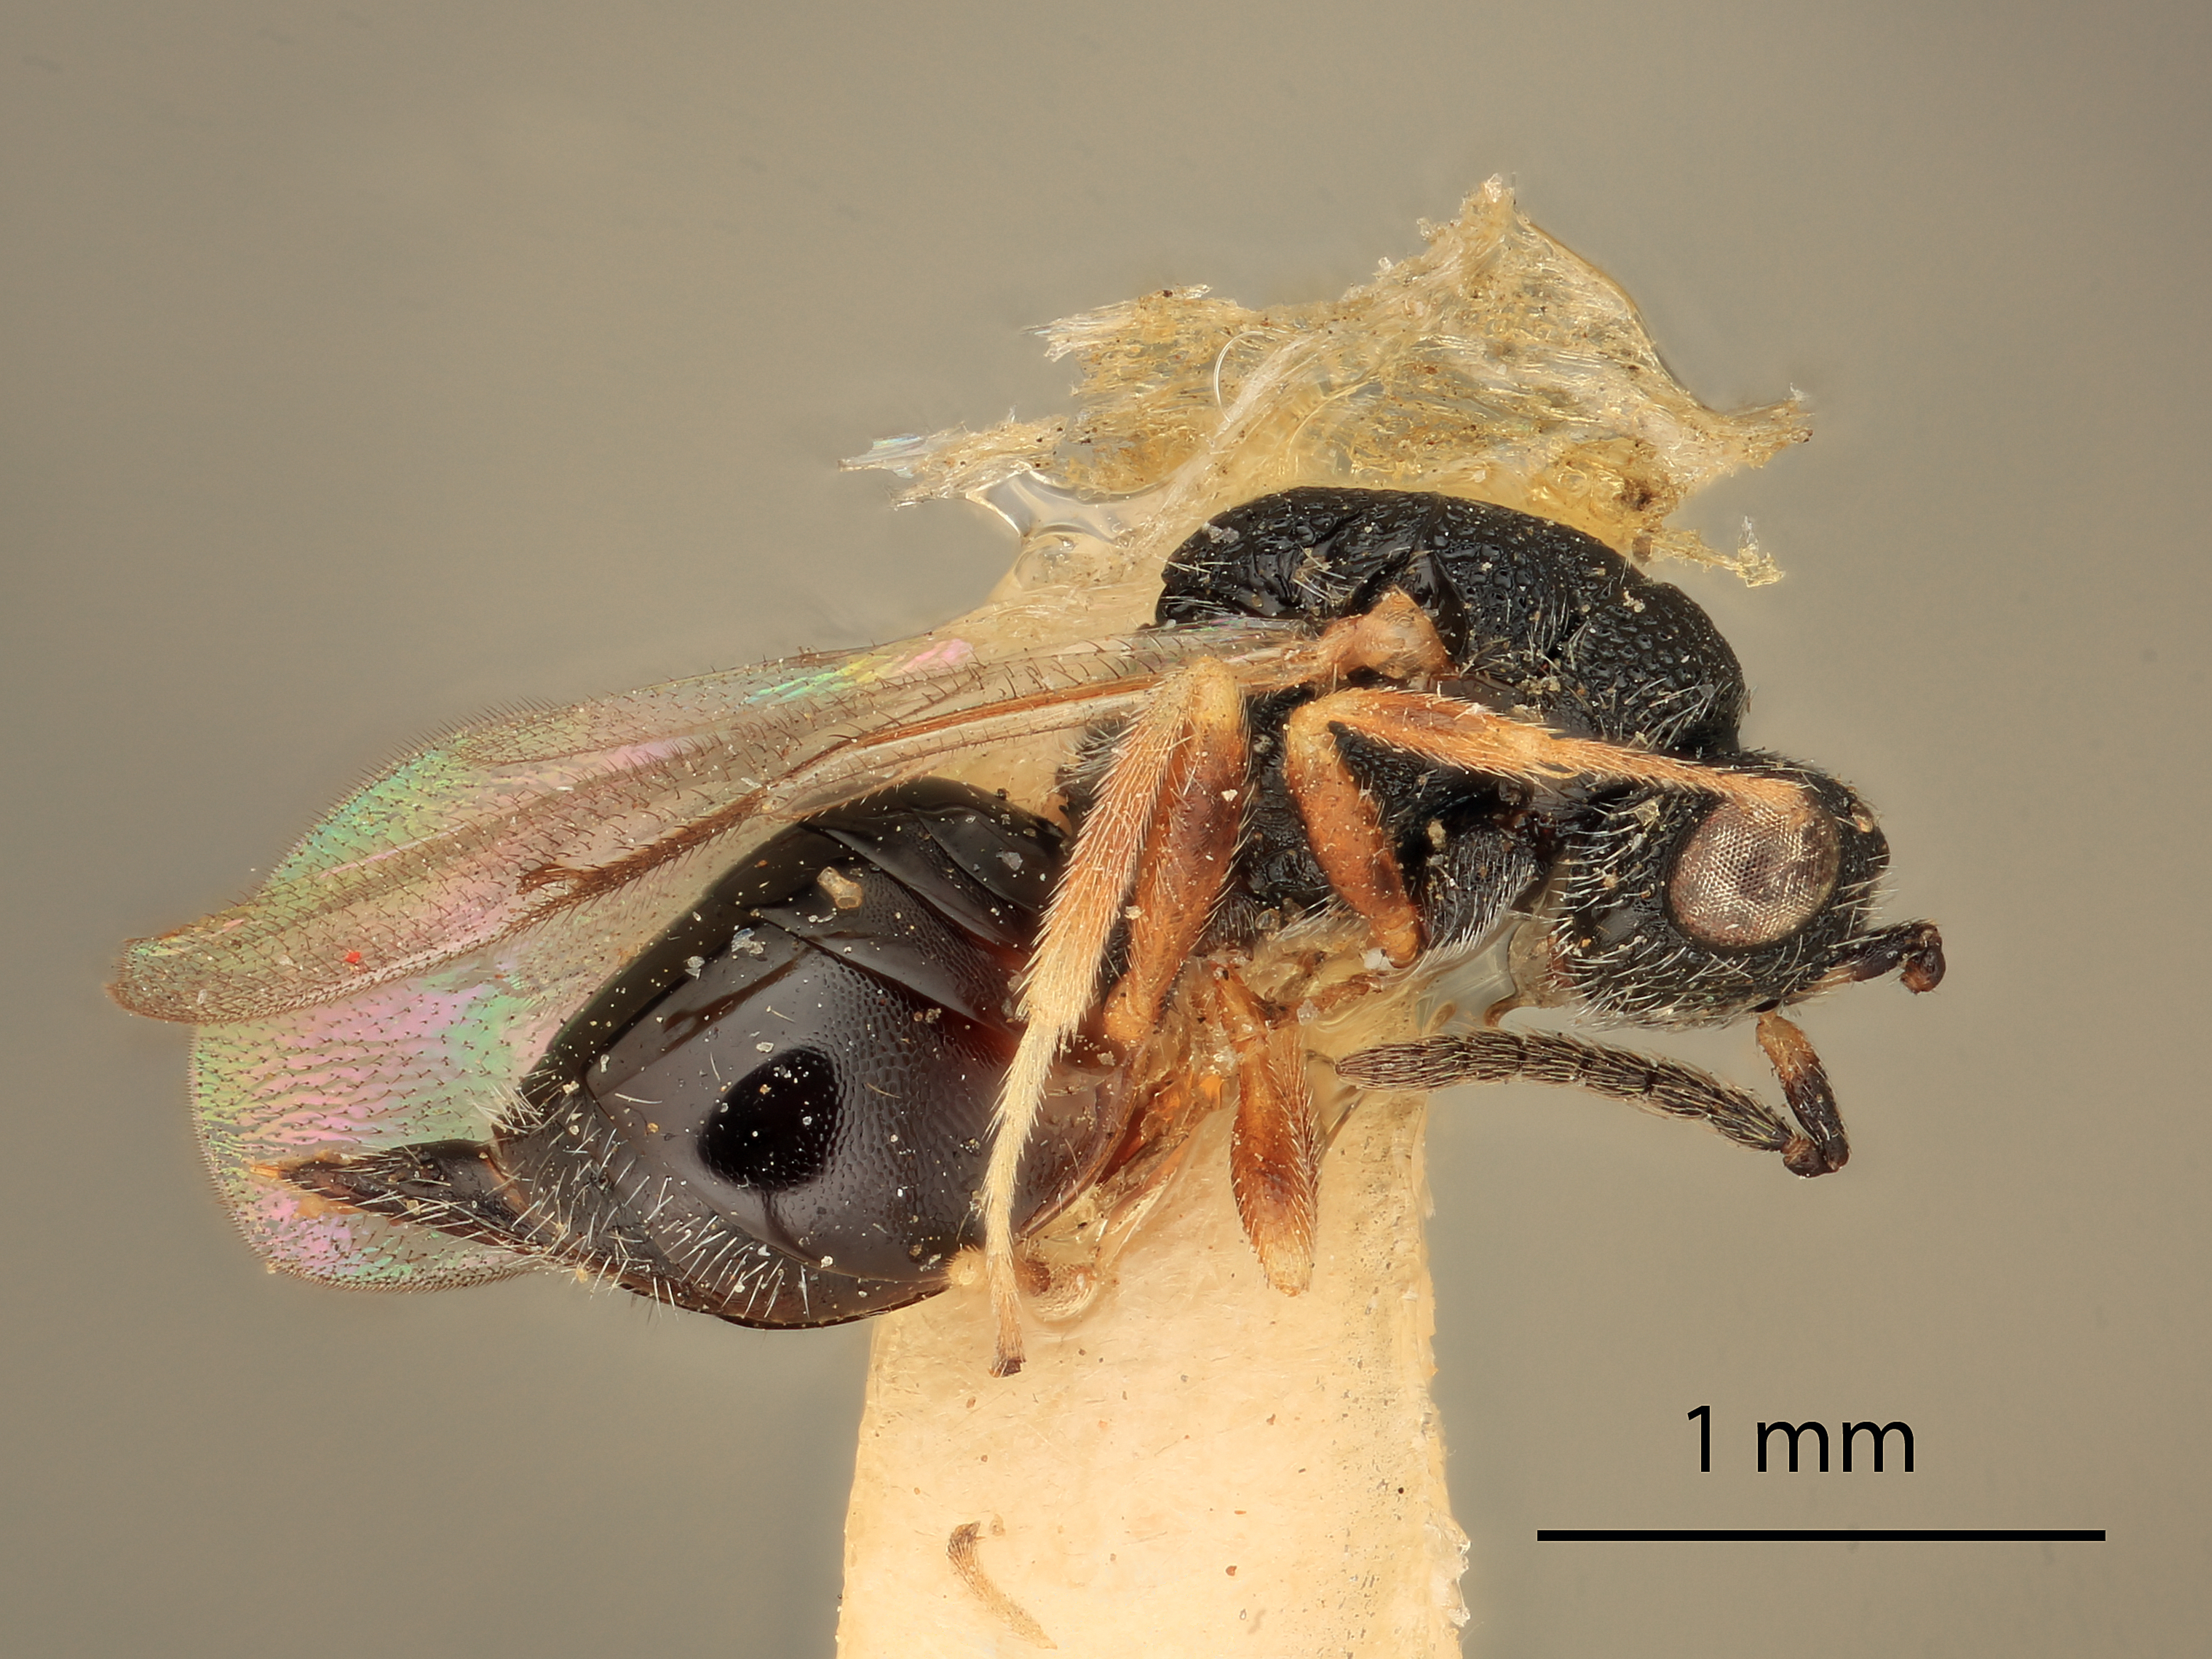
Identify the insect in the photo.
Eurytoma flavocoxa
